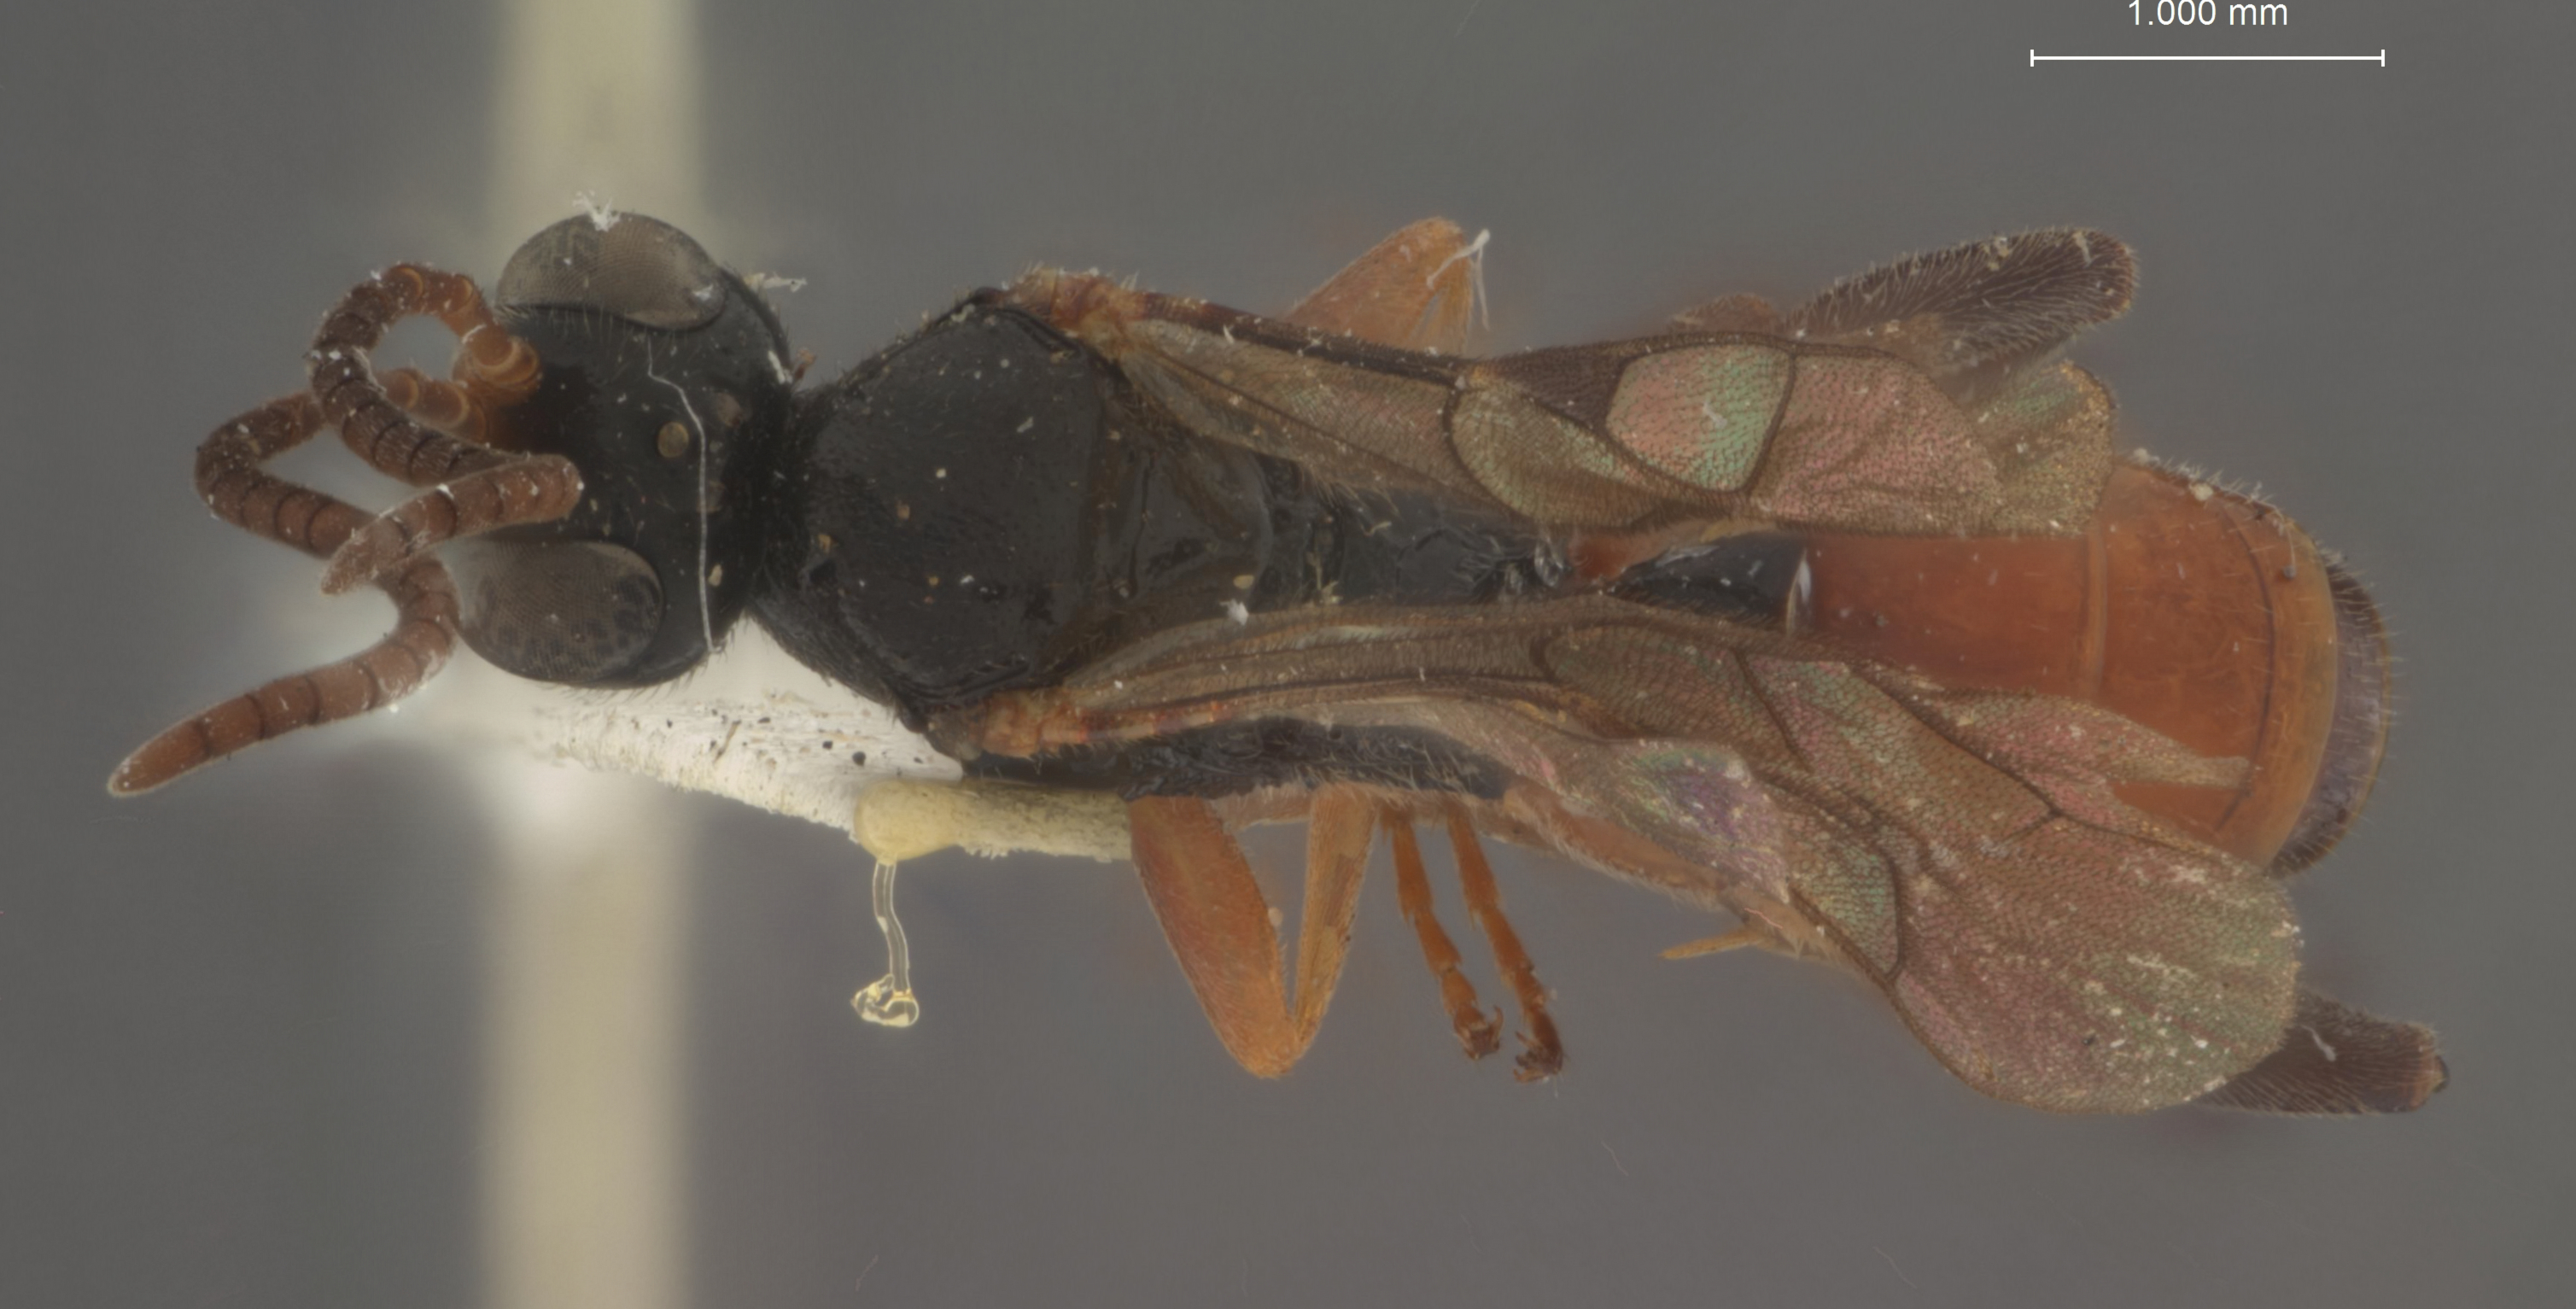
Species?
Plesignathus americanus
